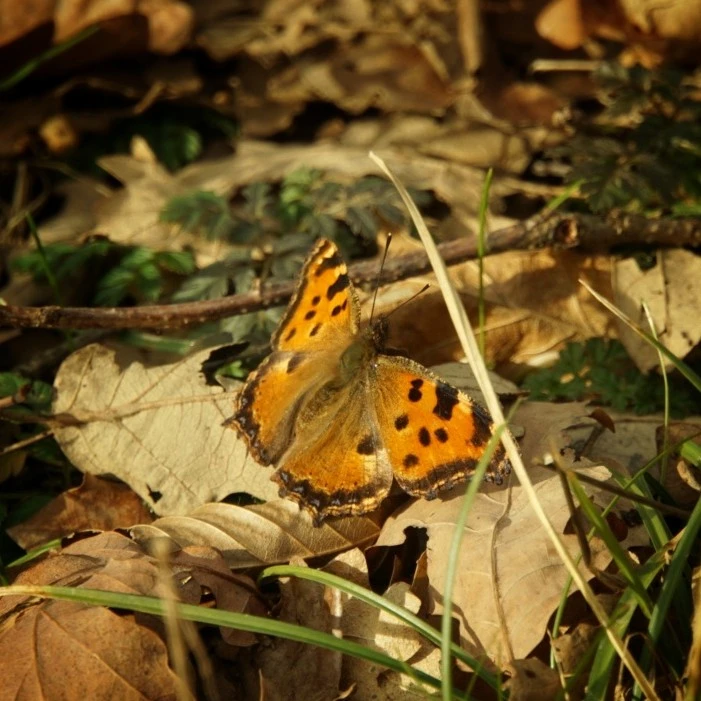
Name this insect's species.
Nymphalis polychloros
